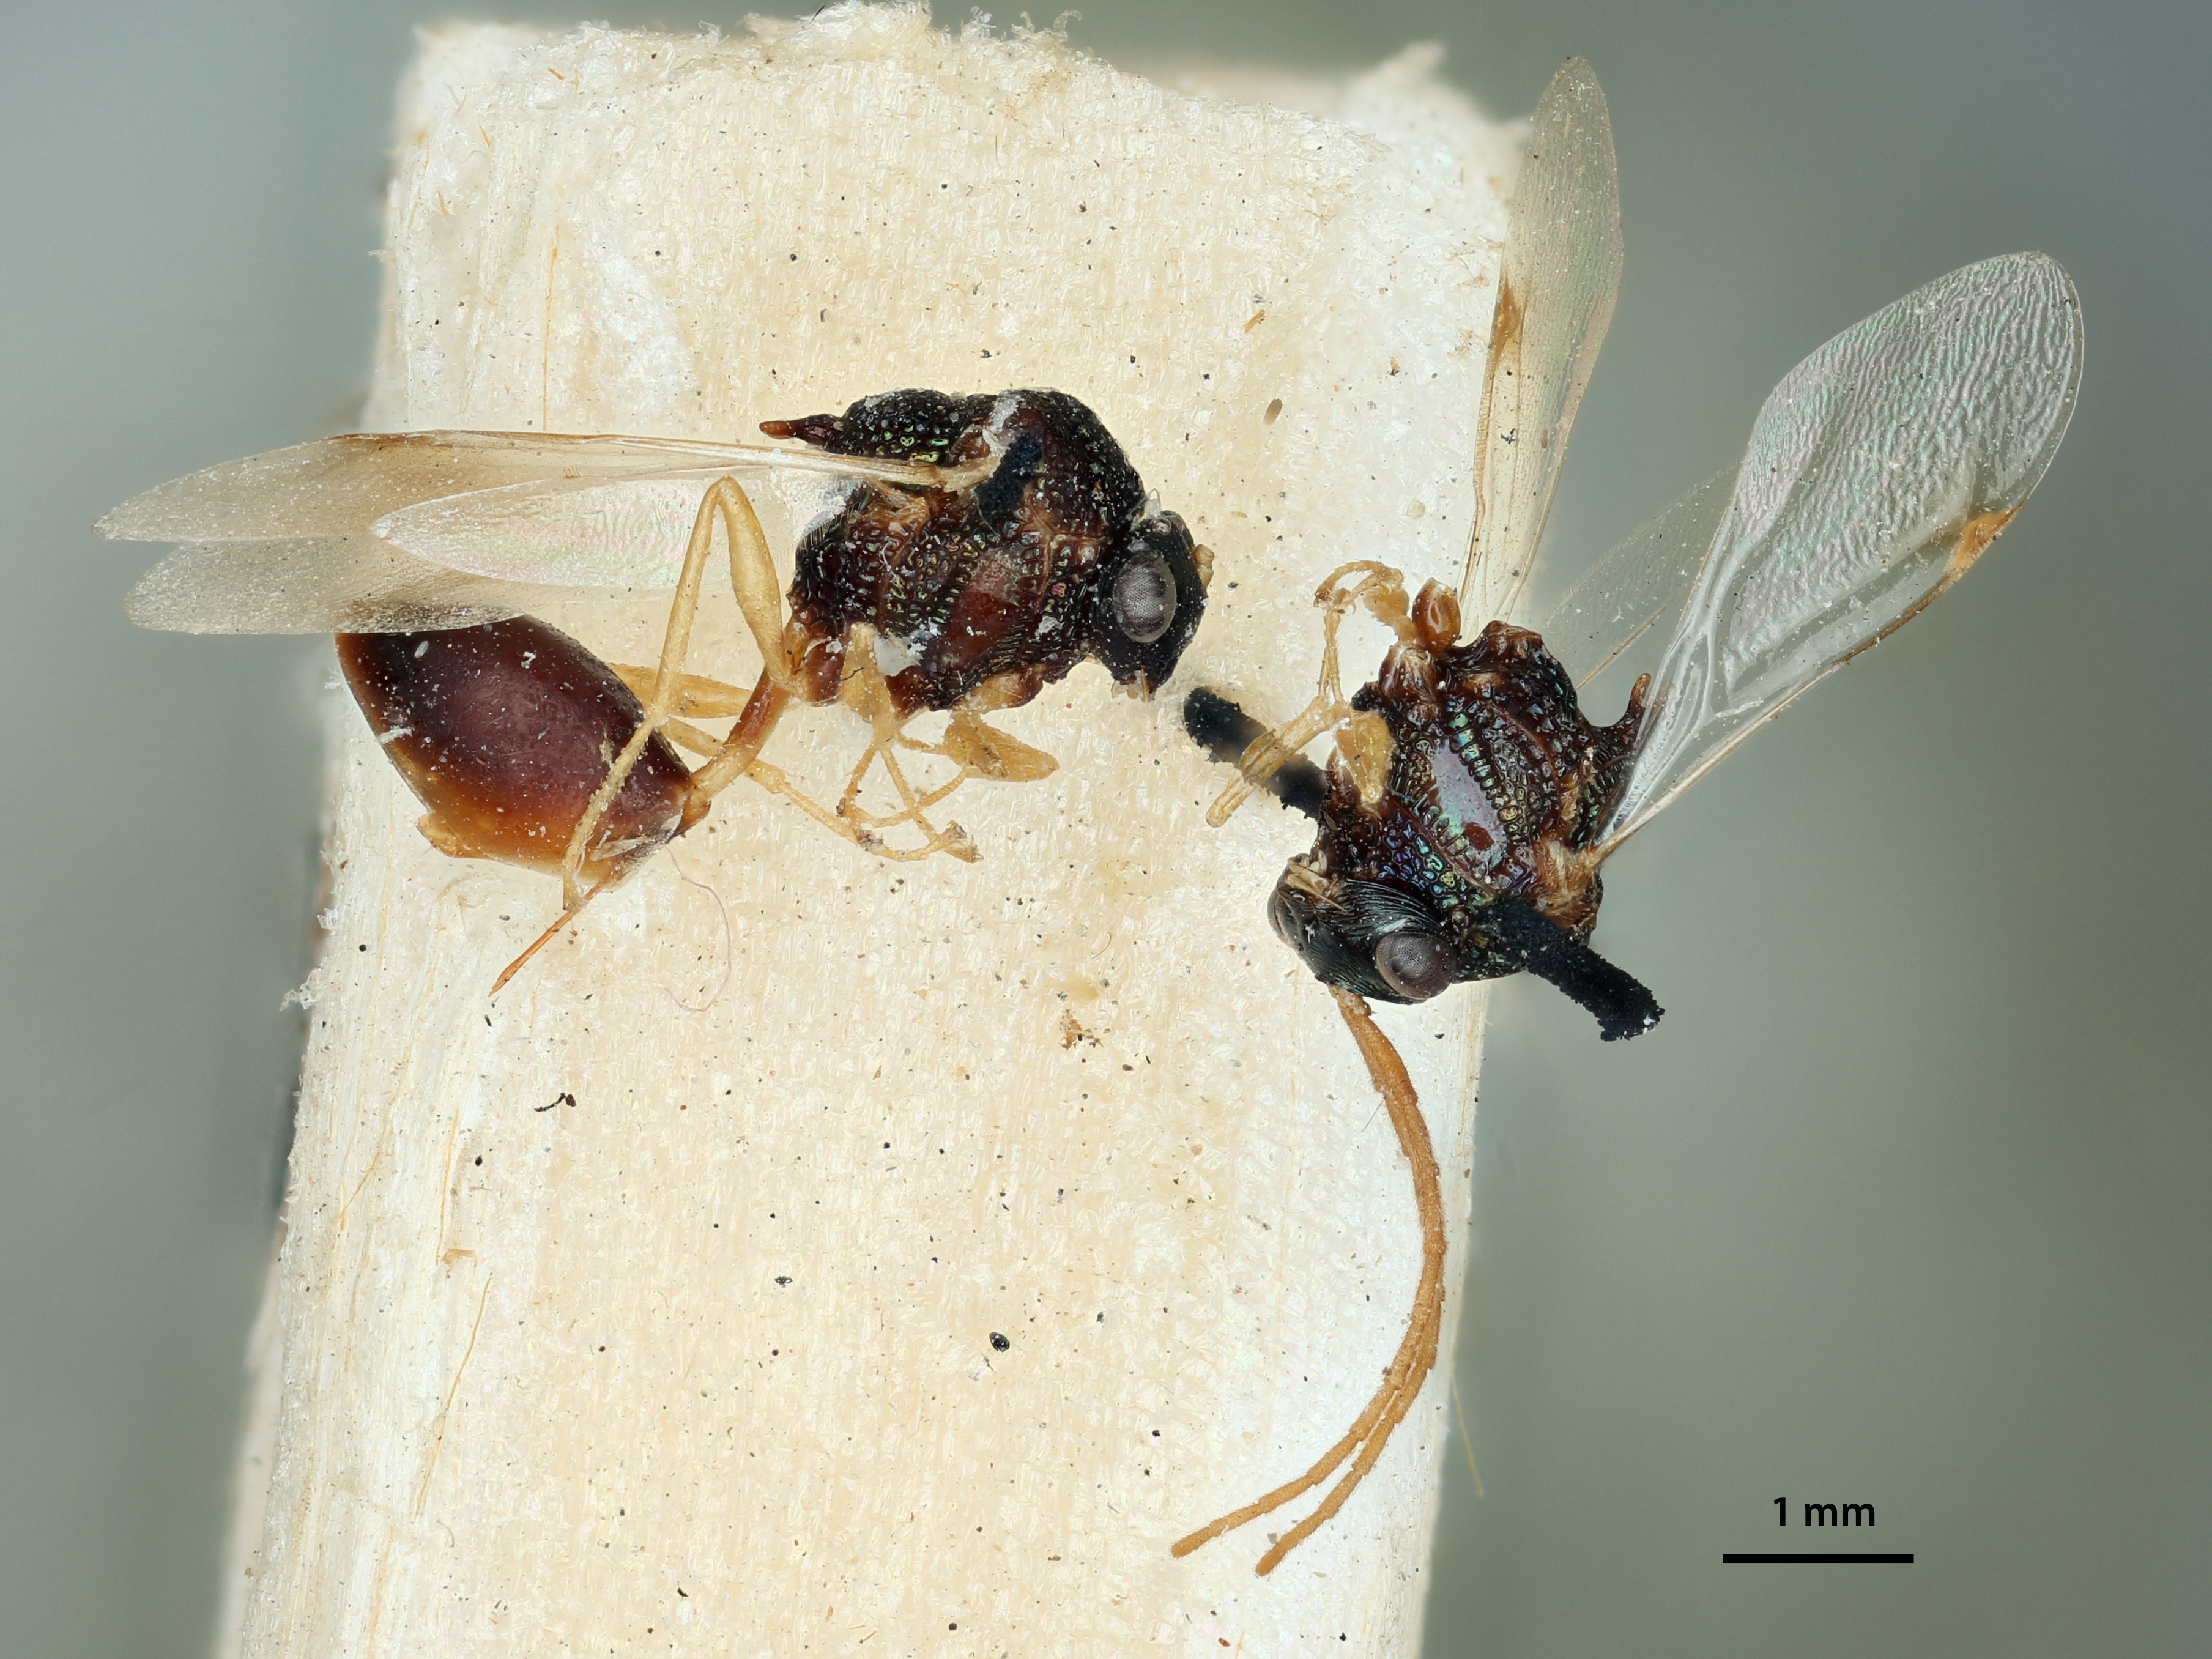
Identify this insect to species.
Schizaspidia tenuicornis
